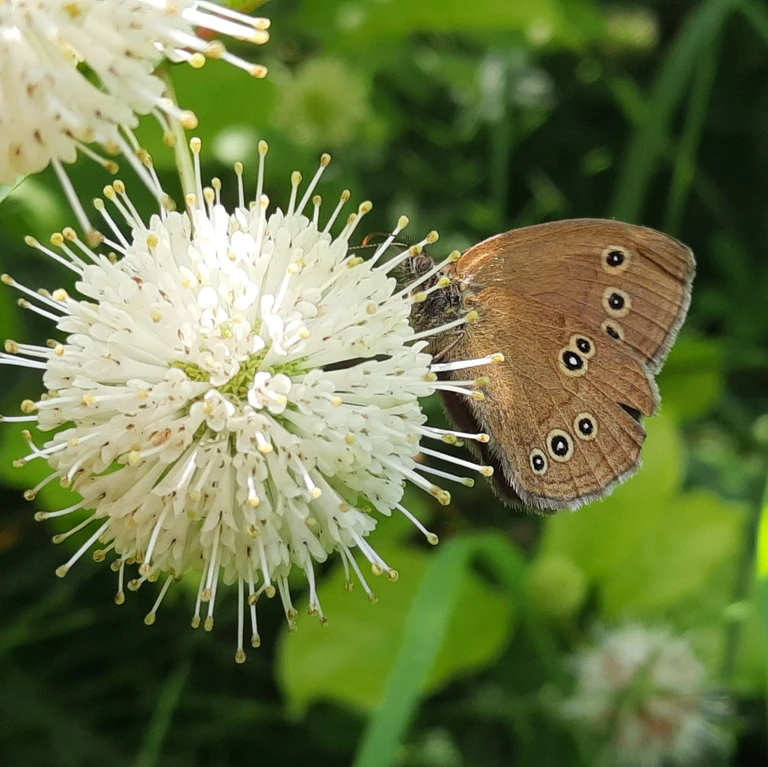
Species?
Aphantopus hyperantus
